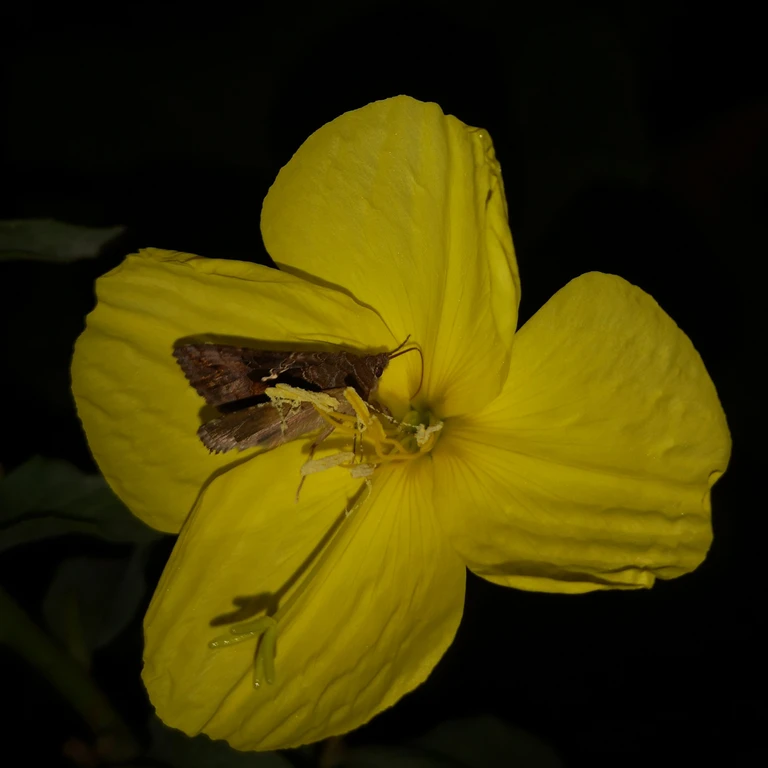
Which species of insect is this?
Autographa gamma
